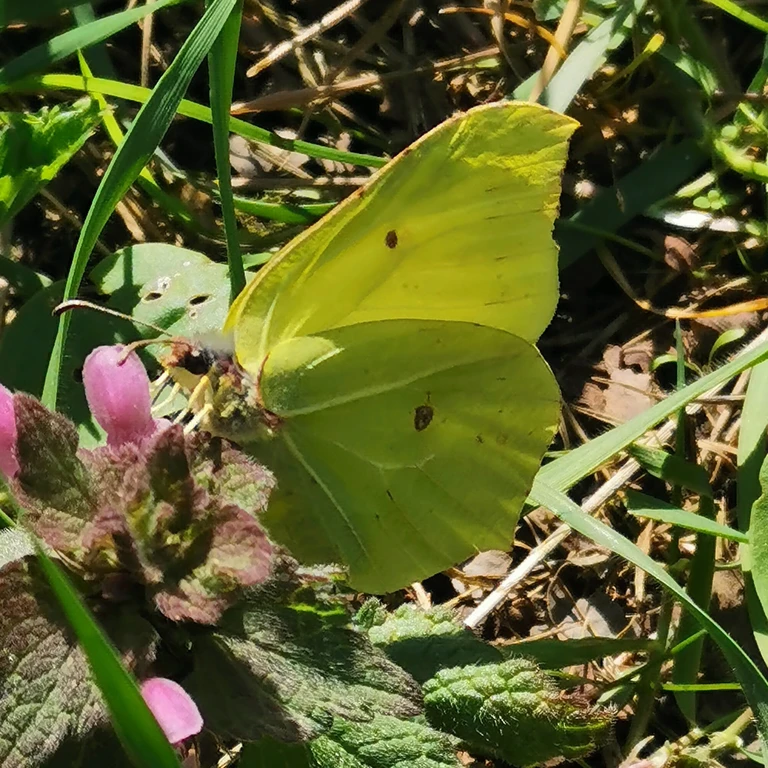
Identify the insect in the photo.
Gonepteryx rhamni
